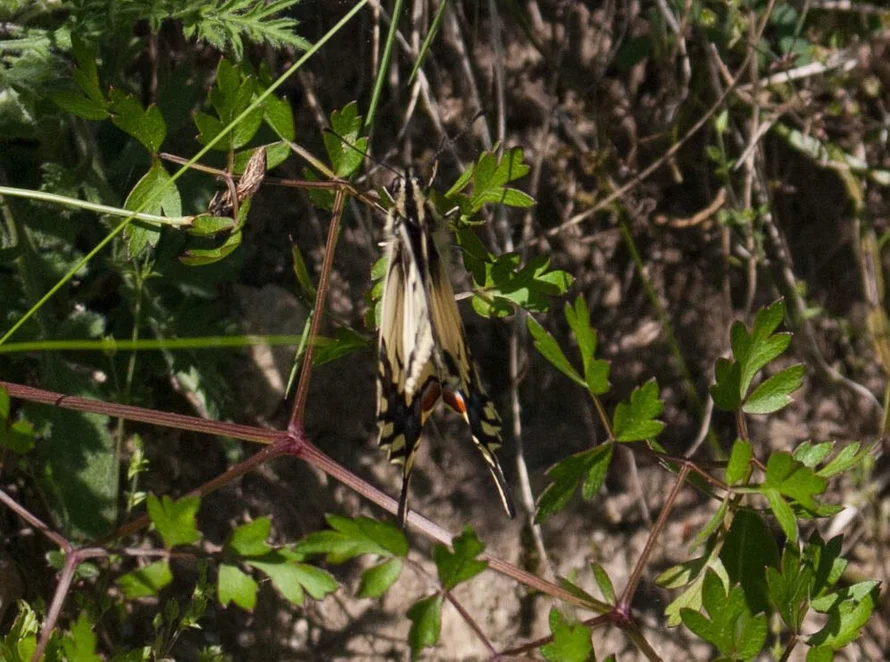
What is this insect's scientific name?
Papilio machaon
